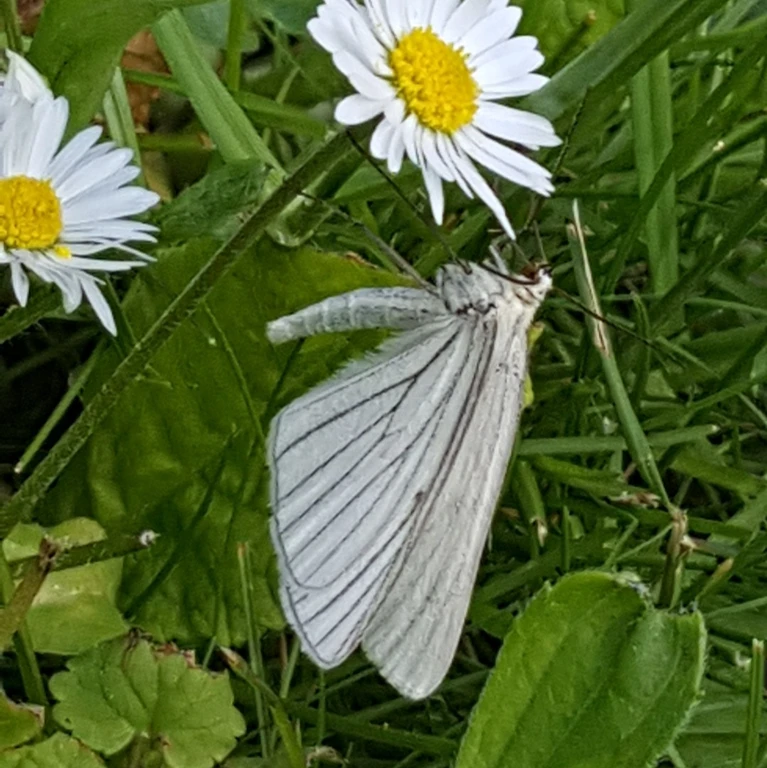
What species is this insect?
Siona lineata
